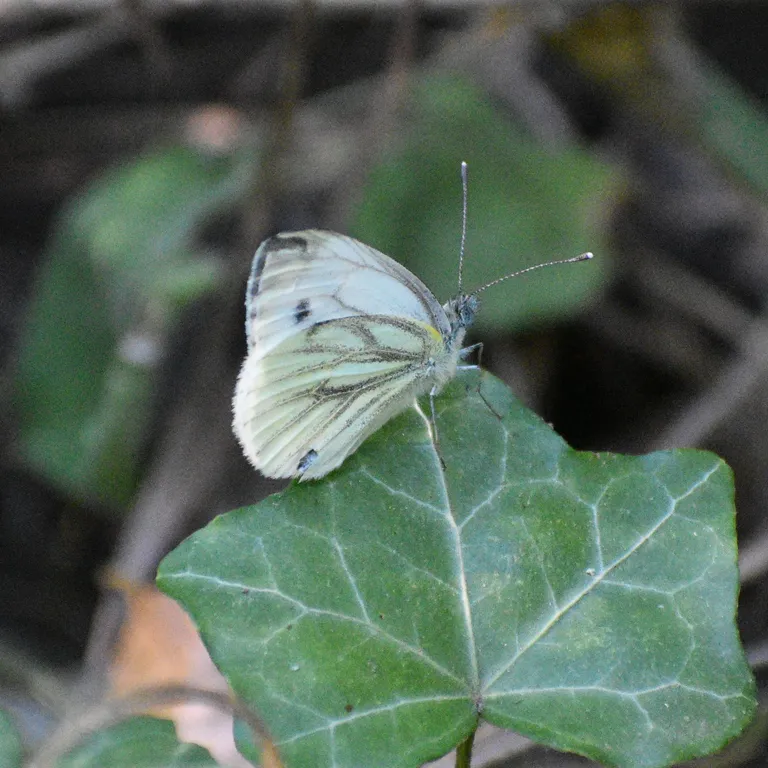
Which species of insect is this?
Pieris napi
